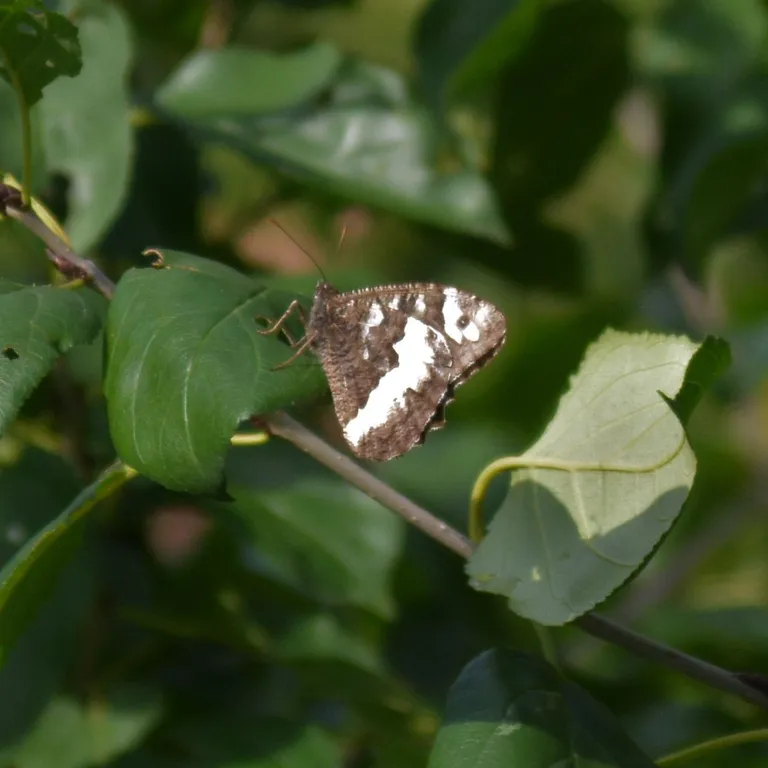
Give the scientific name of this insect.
Brintesia circe
